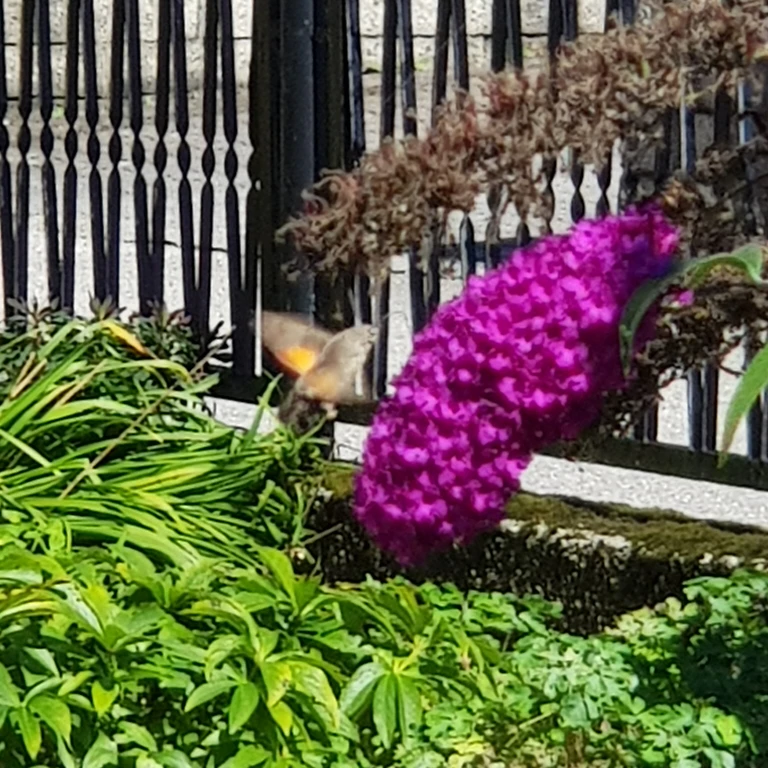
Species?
Macroglossum stellatarum
